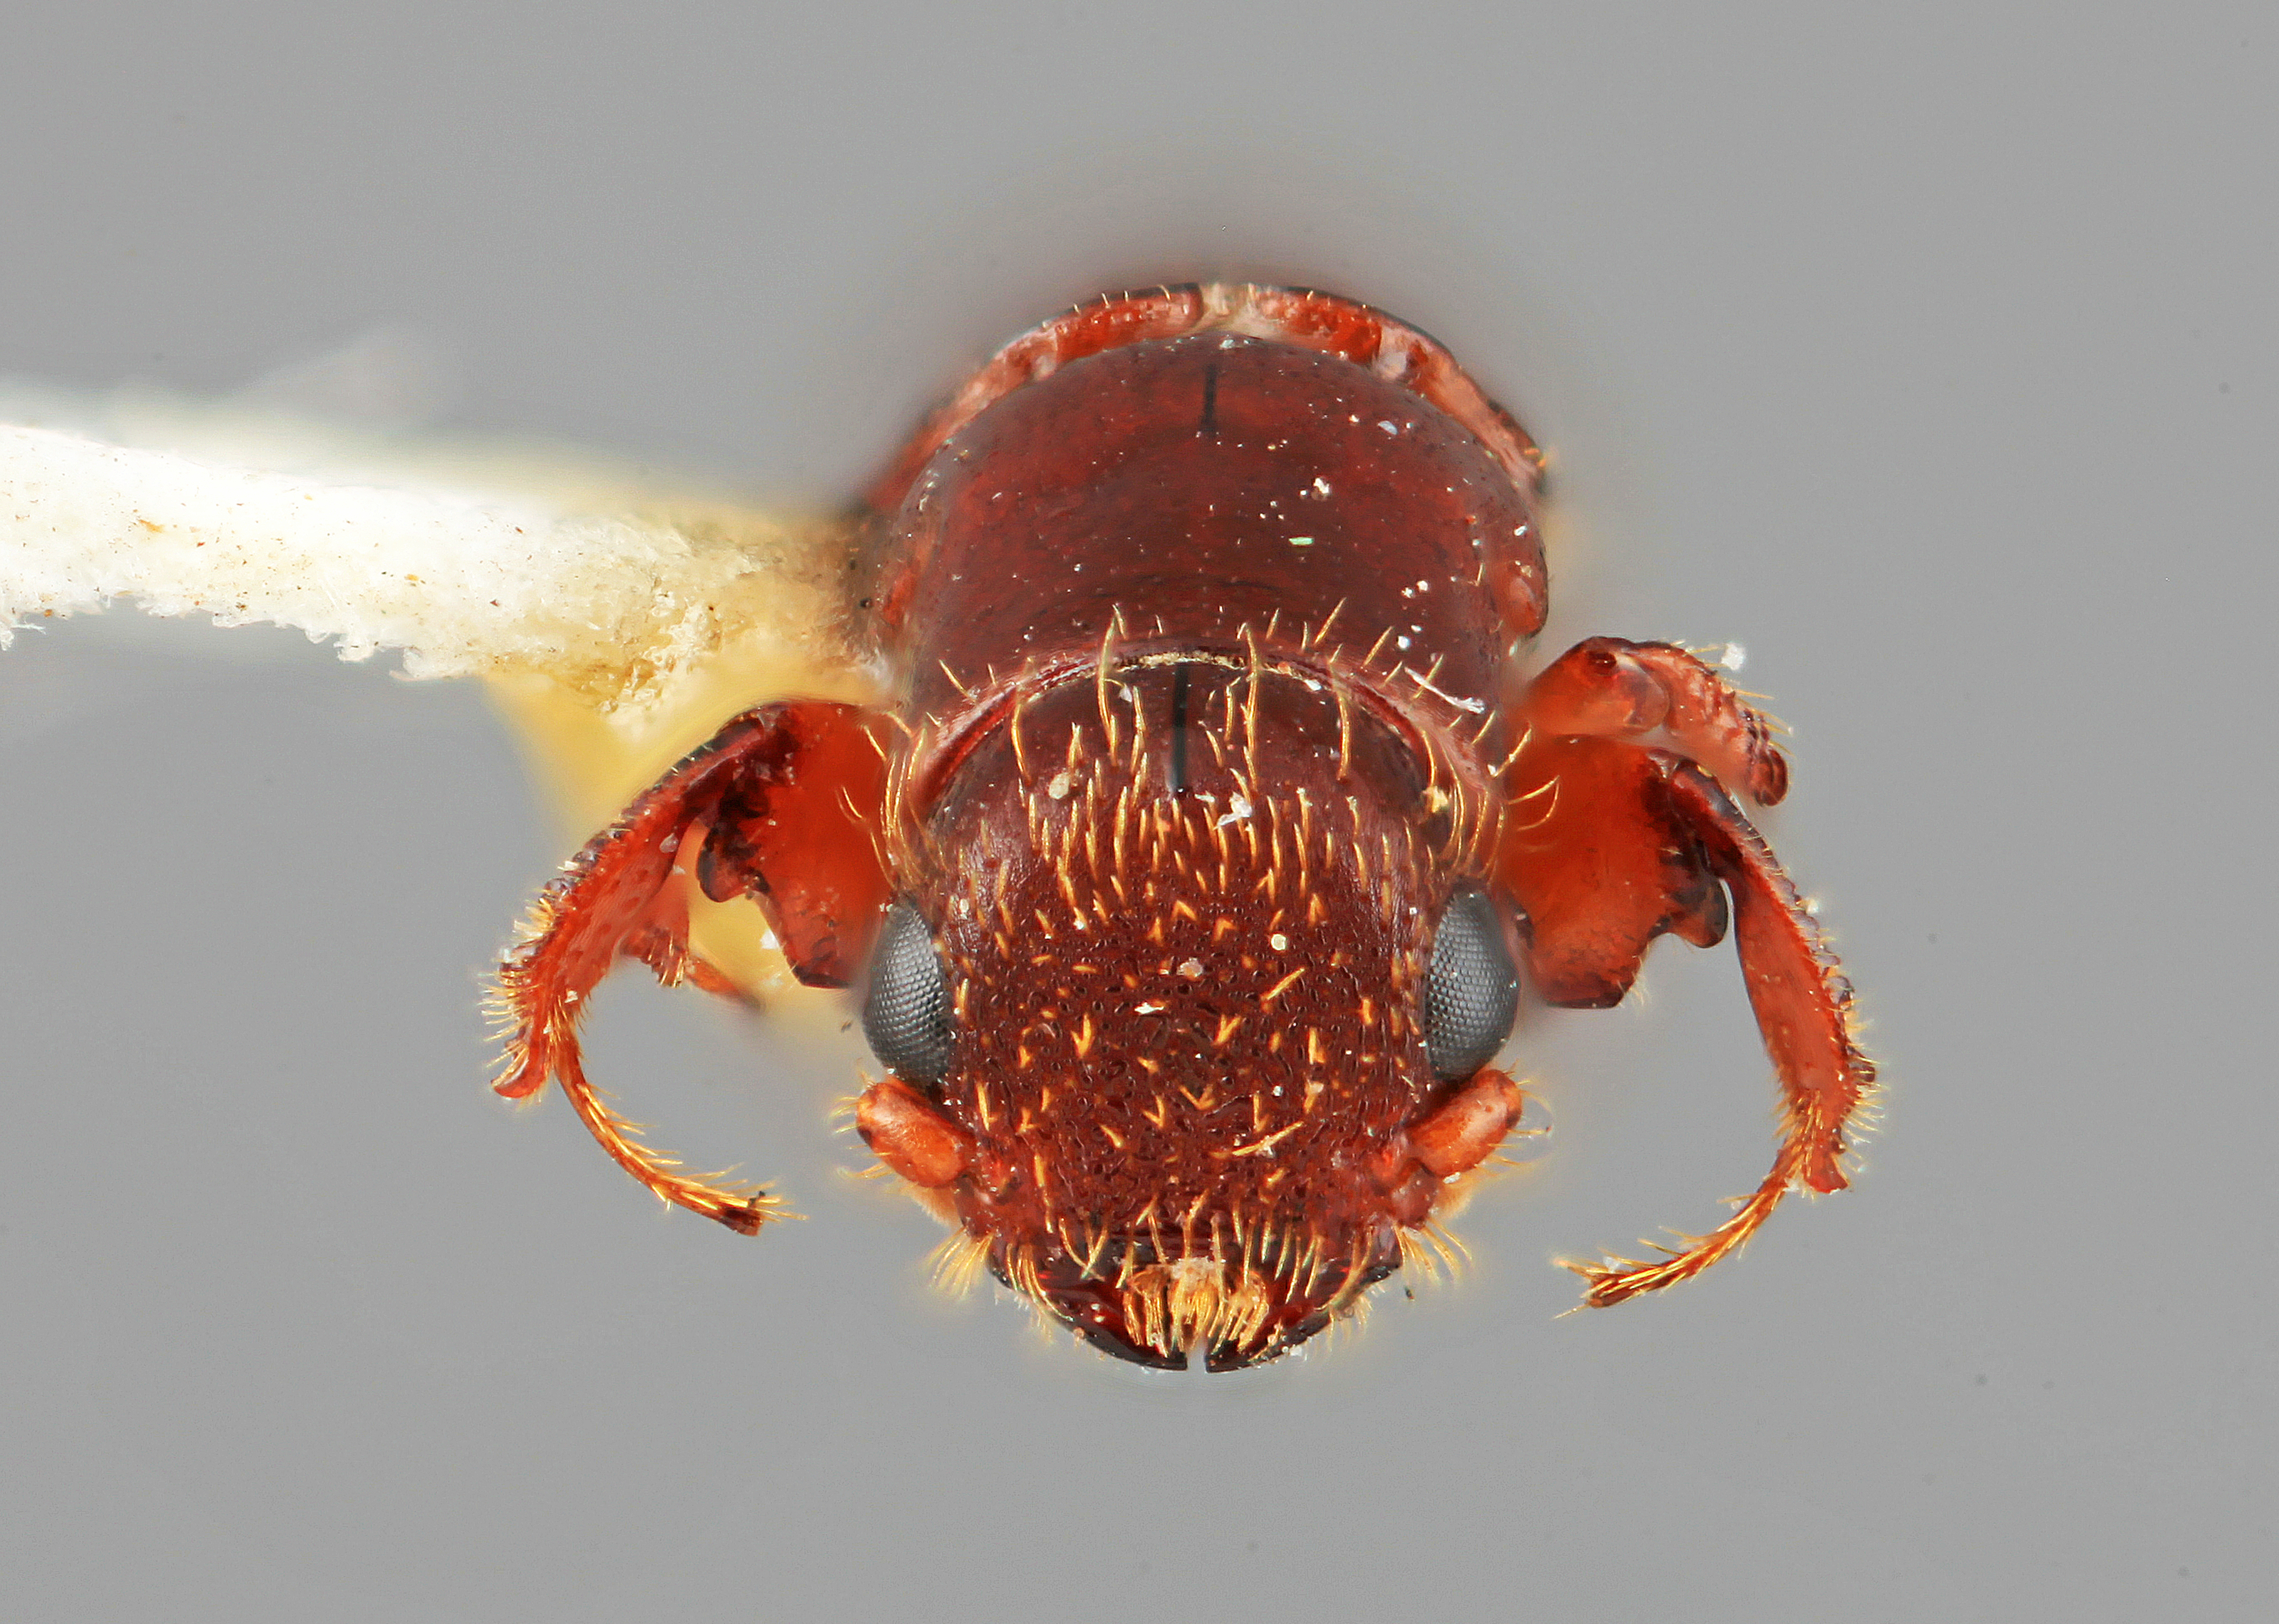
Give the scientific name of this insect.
Platypus abietis
